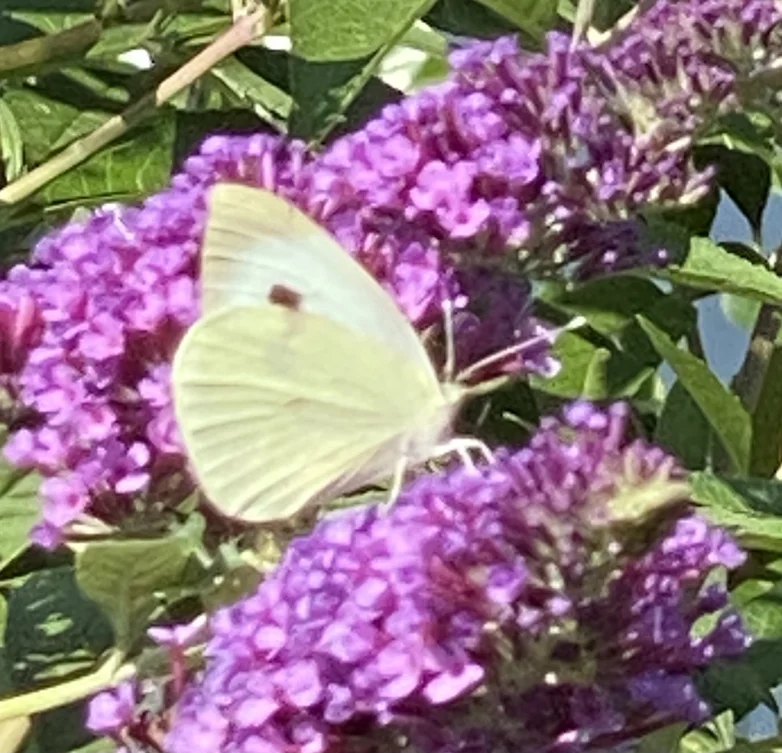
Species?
Pieris brassicae
